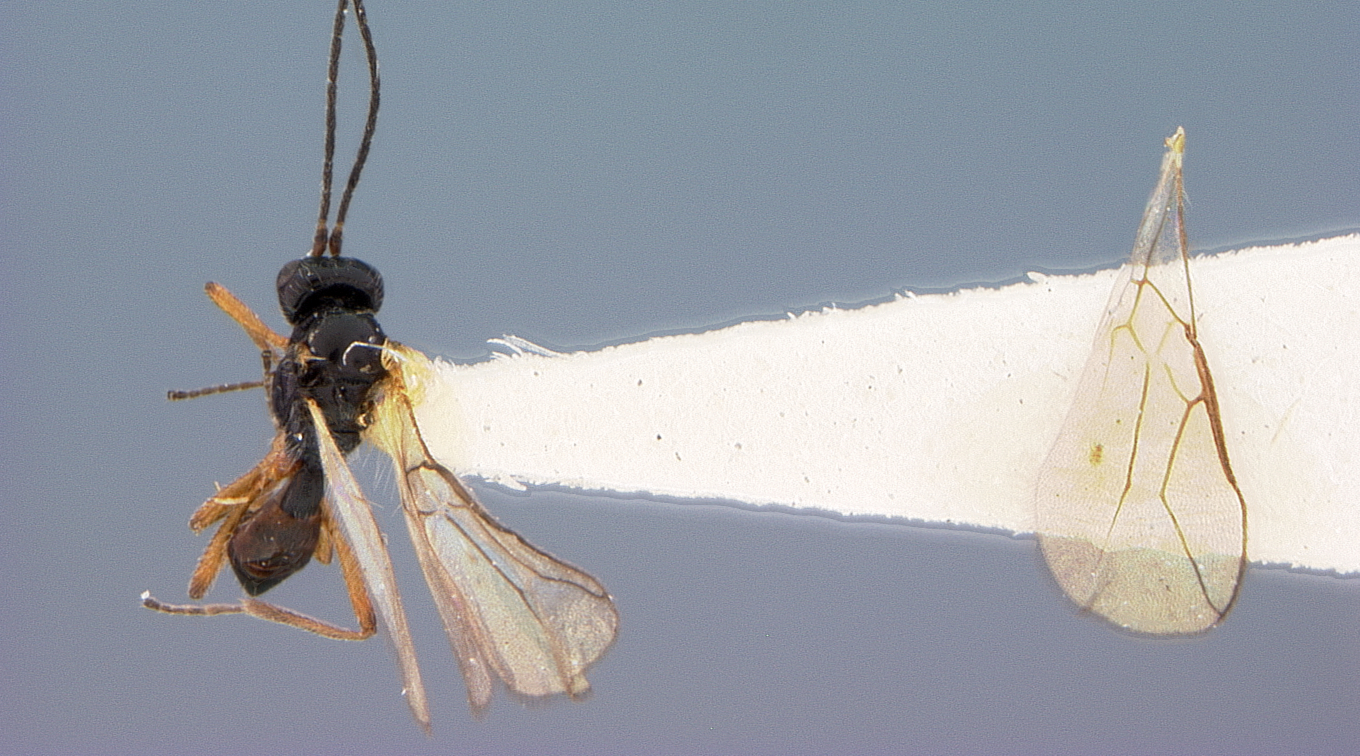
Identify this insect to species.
Opius tergitalis
